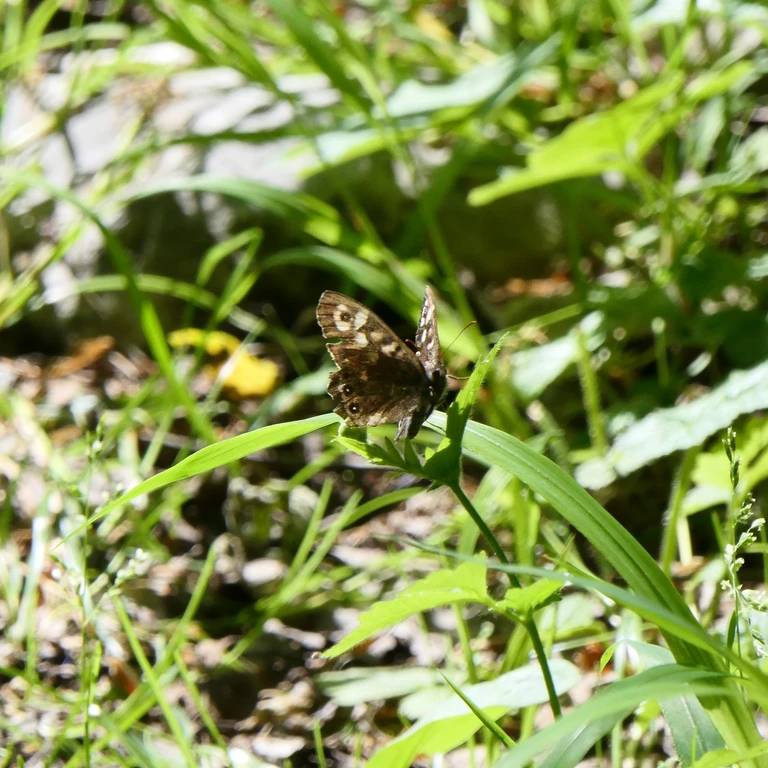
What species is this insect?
Pararge aegeria
